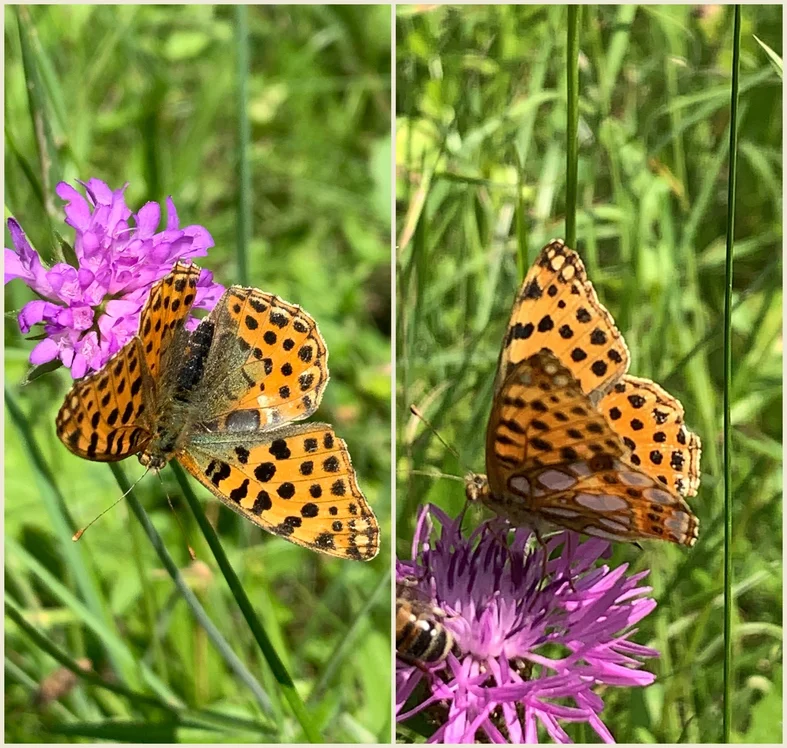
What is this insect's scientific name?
Issoria lathonia
